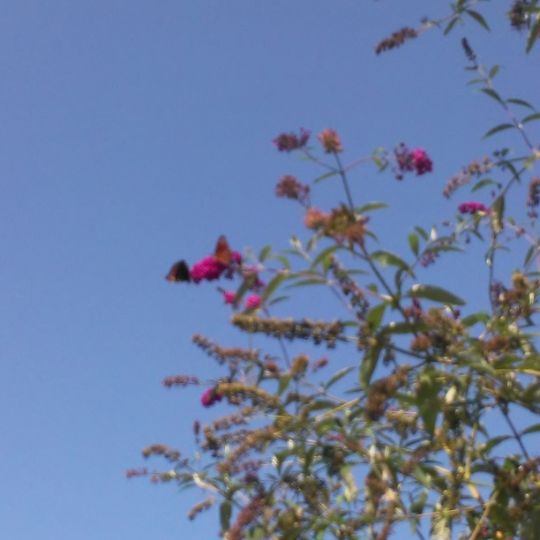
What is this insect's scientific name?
Aglais io
